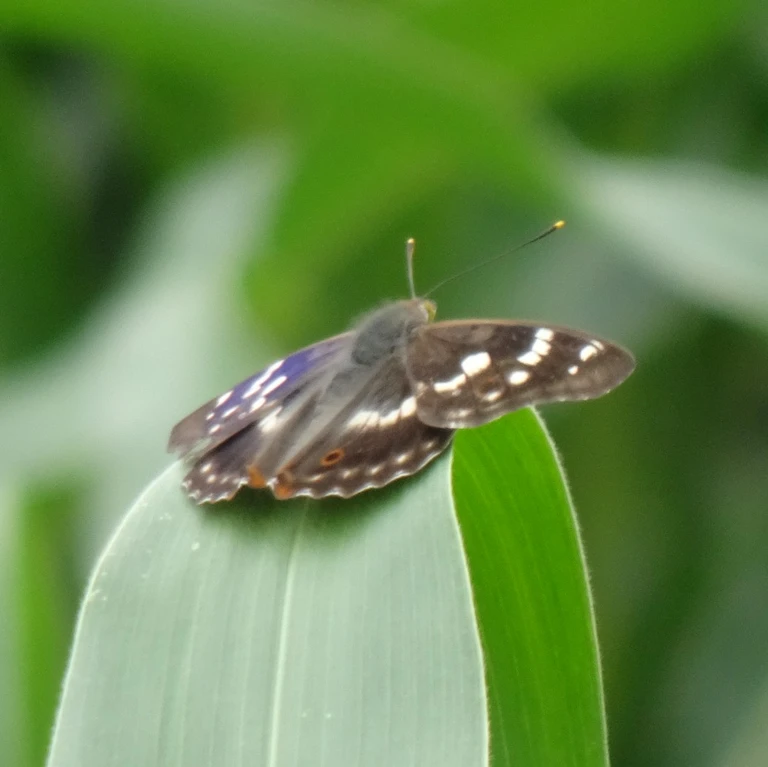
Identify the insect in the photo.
Apatura ilia
